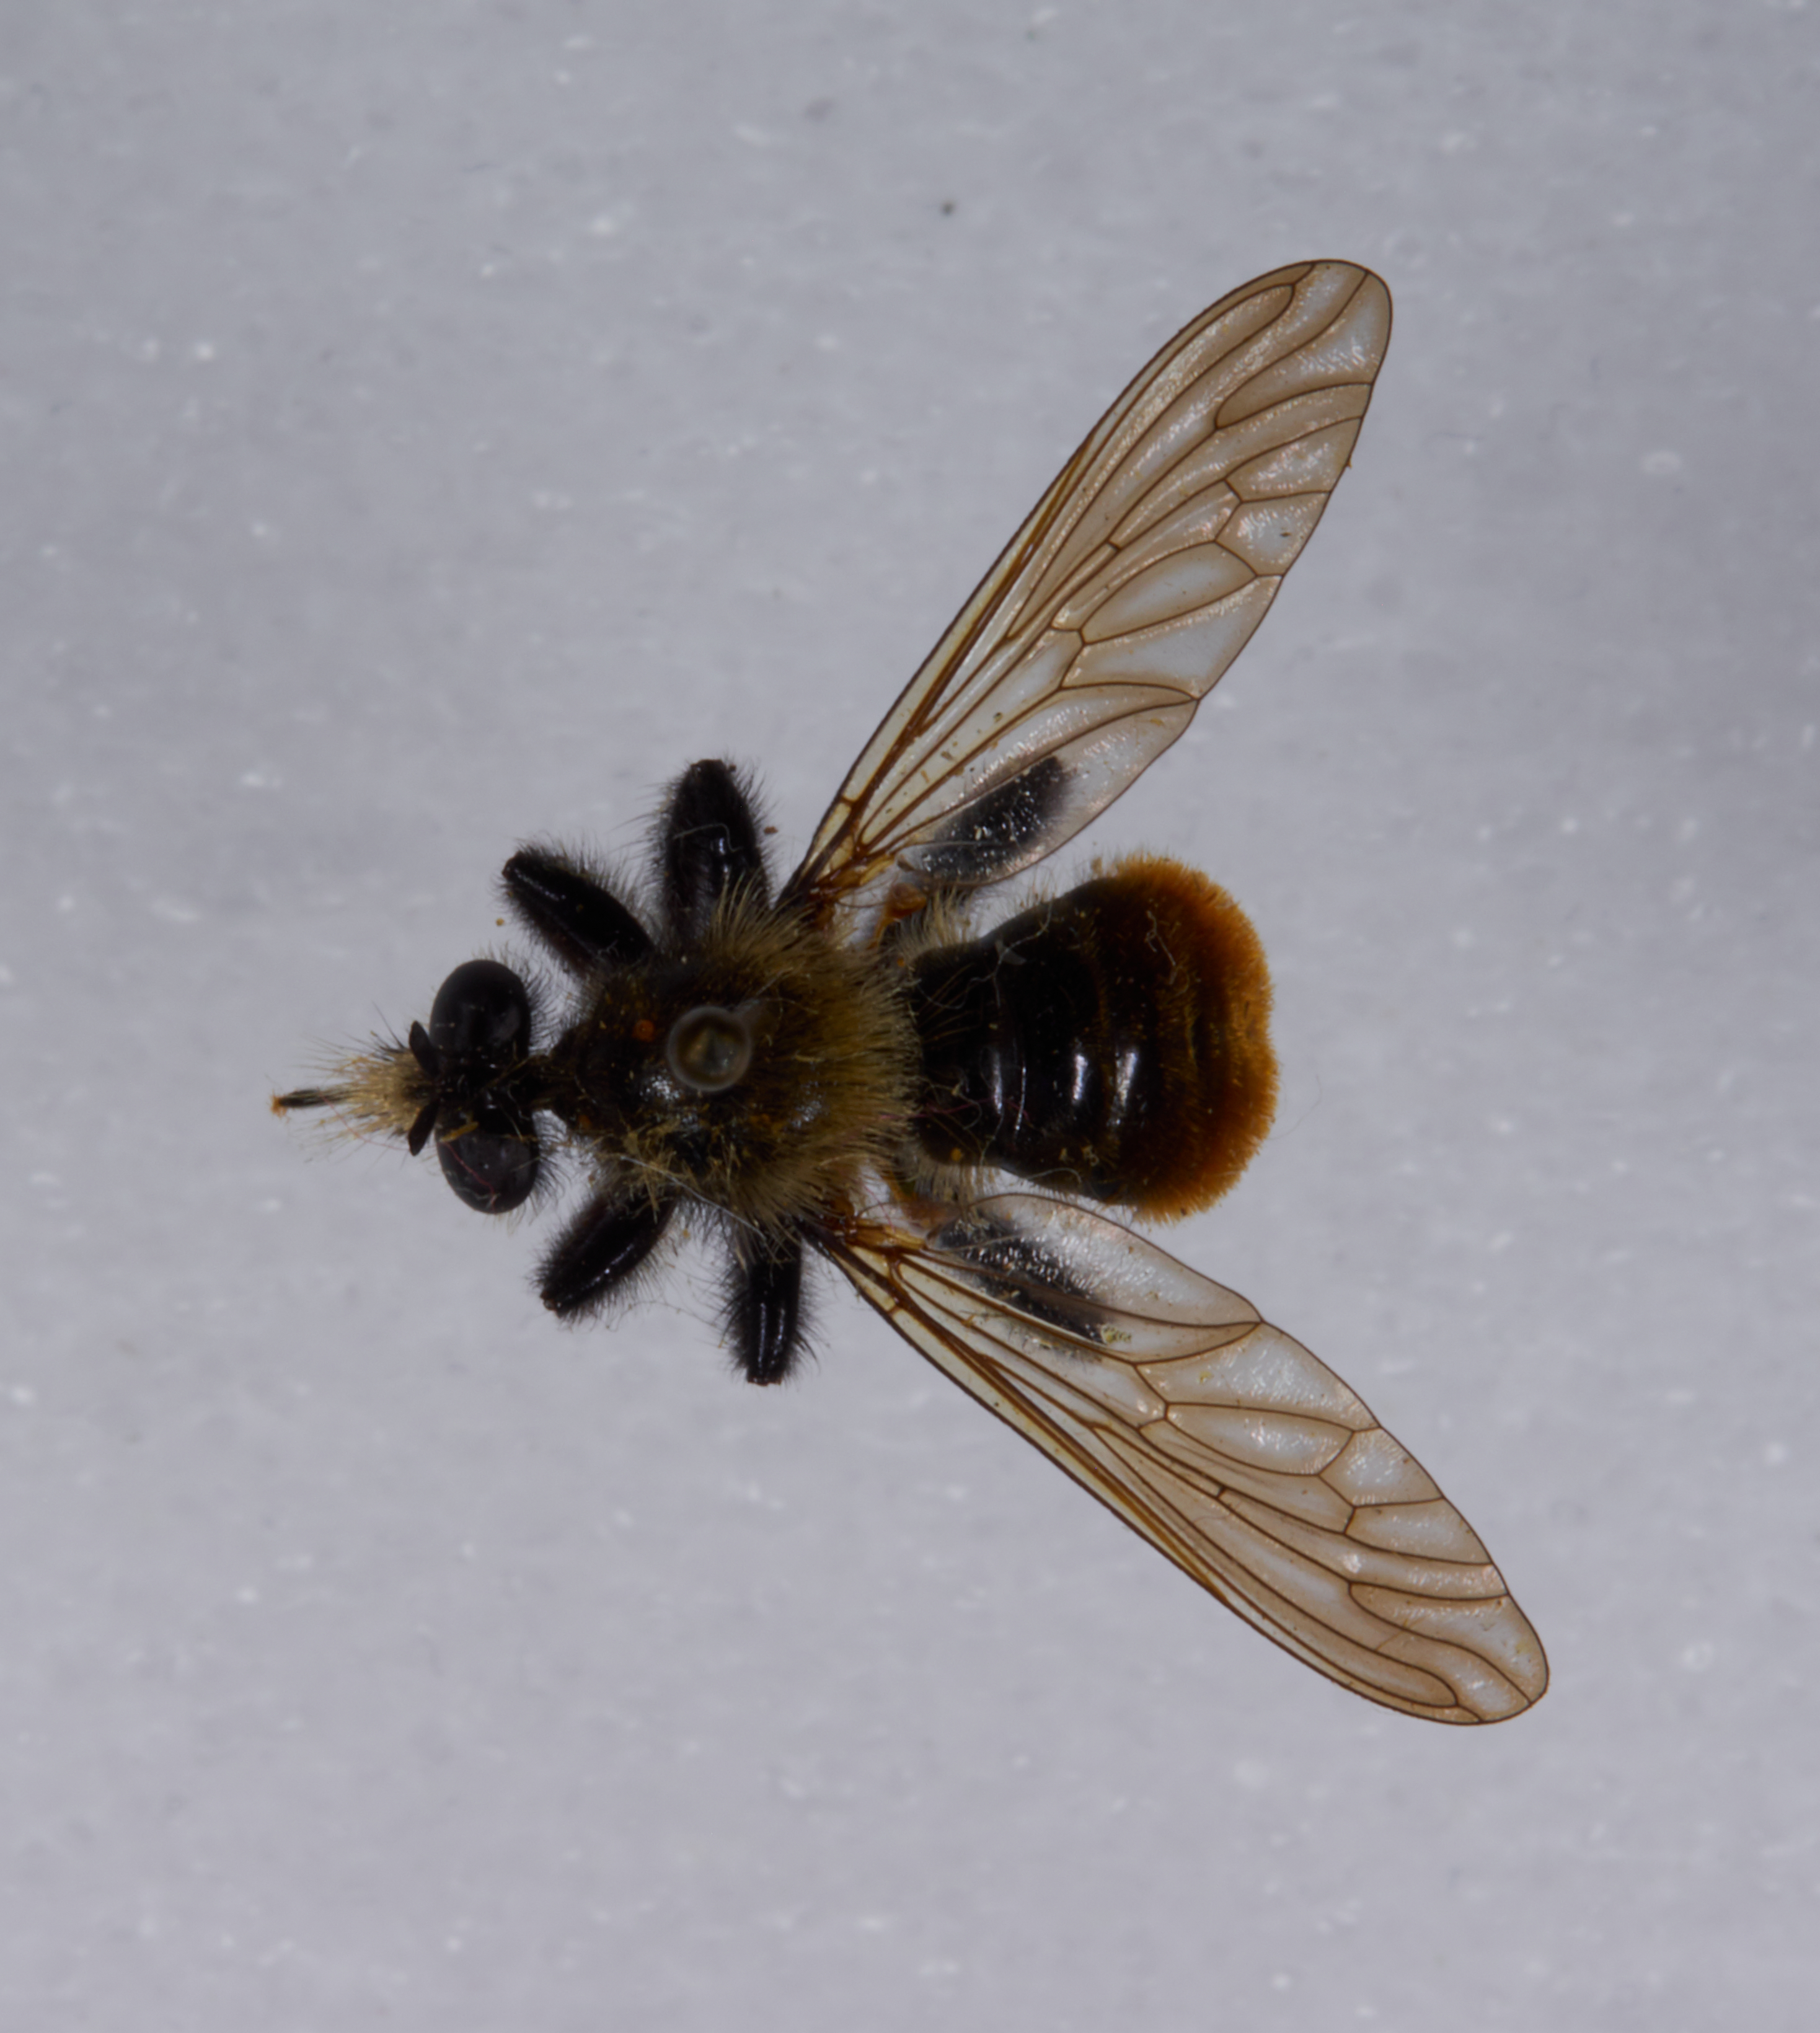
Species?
Laphria janus
